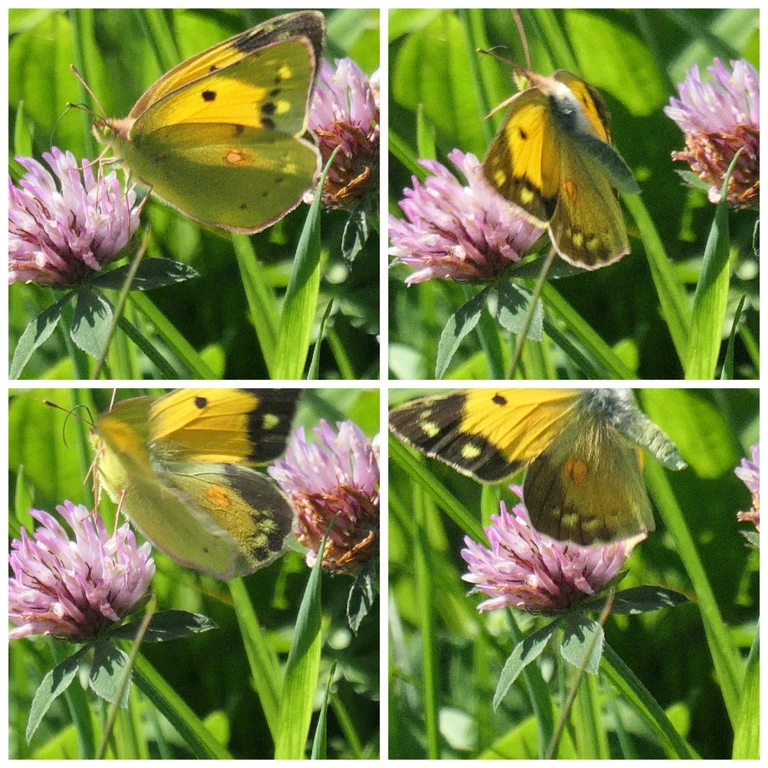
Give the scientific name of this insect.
Colias croceus
